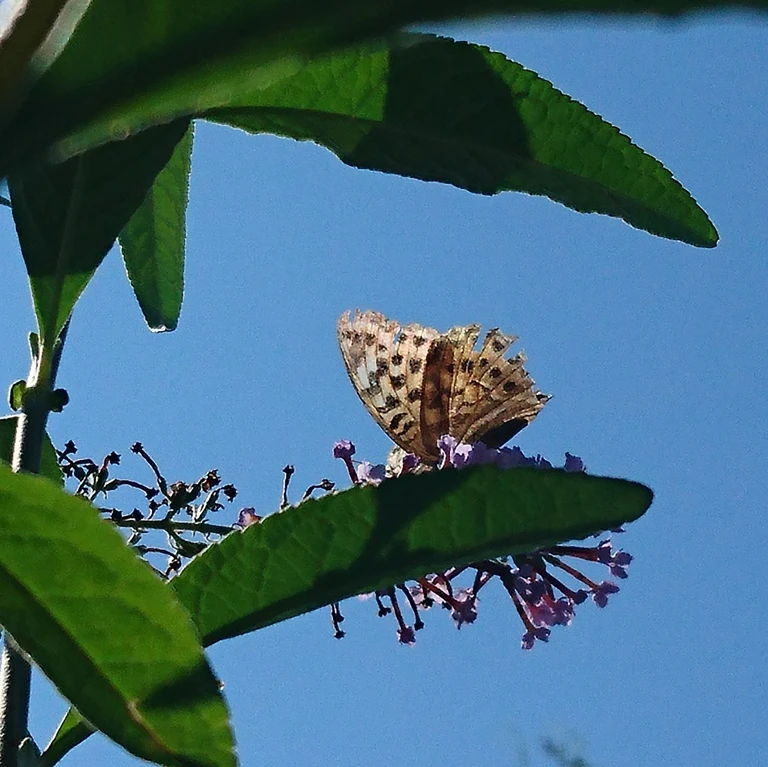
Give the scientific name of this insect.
Argynnis paphia
